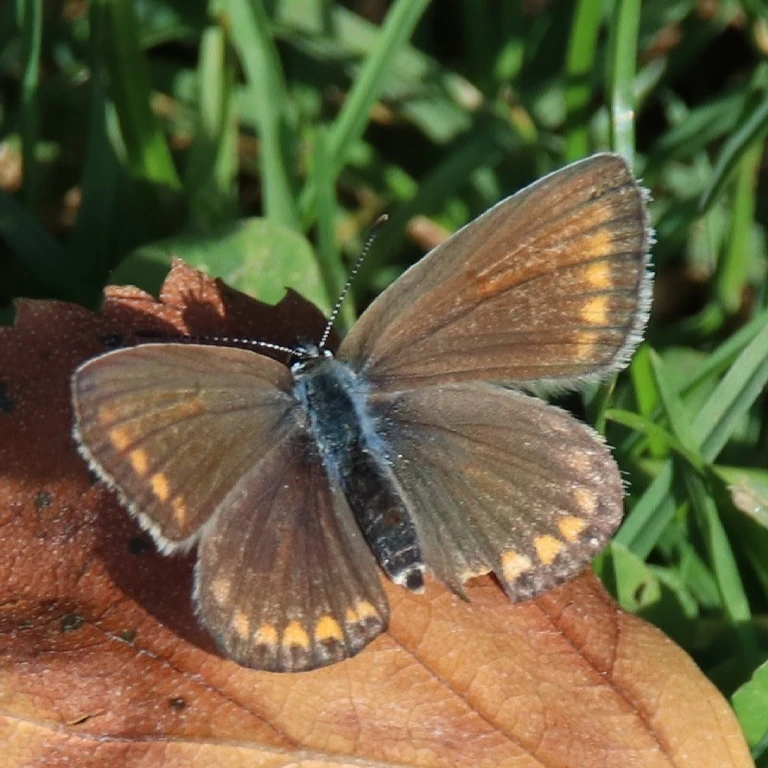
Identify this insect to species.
Polyommatus icarus
